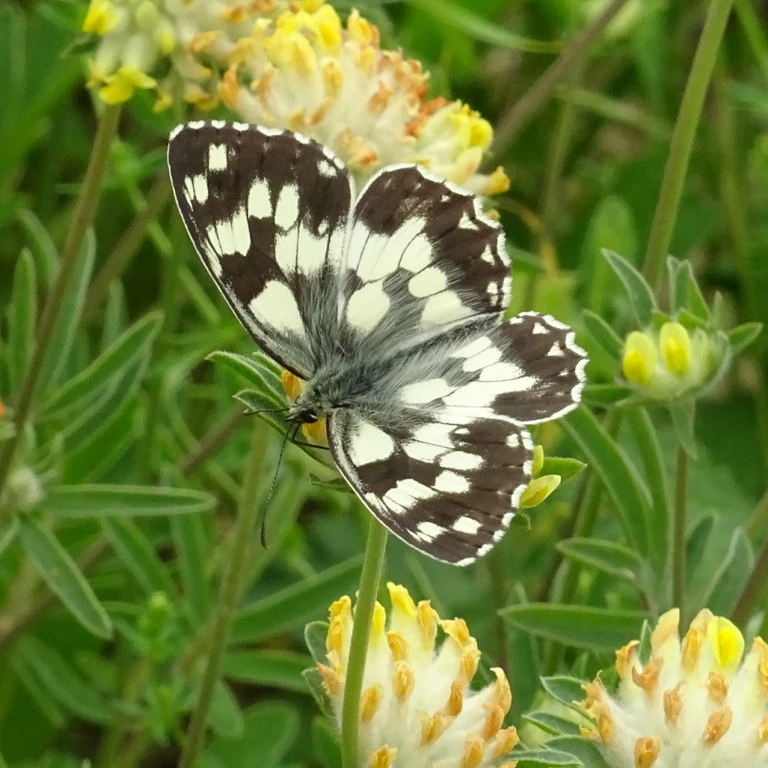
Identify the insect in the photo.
Melanargia galathea
